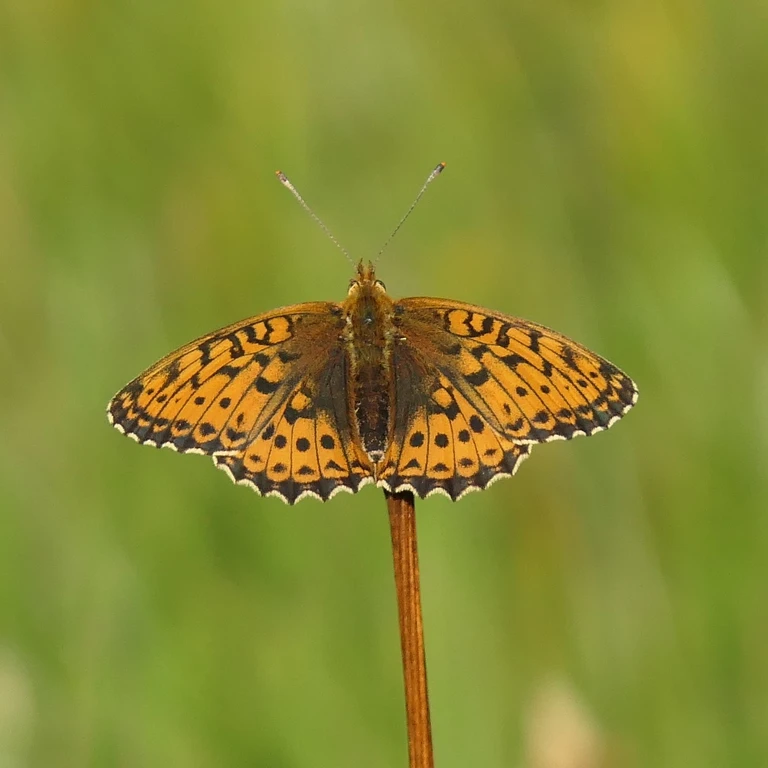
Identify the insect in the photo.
Brenthis ino
